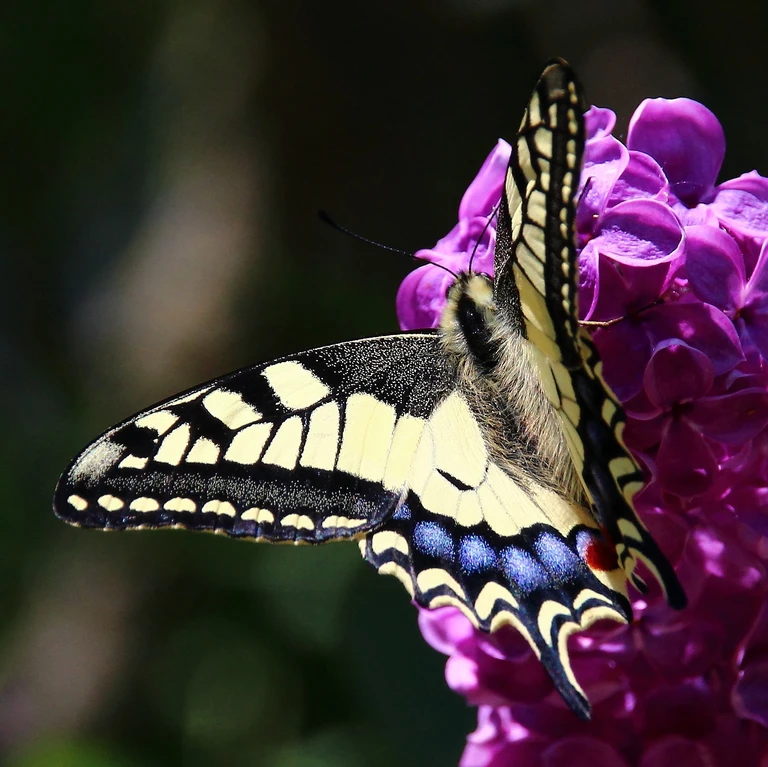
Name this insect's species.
Papilio machaon
